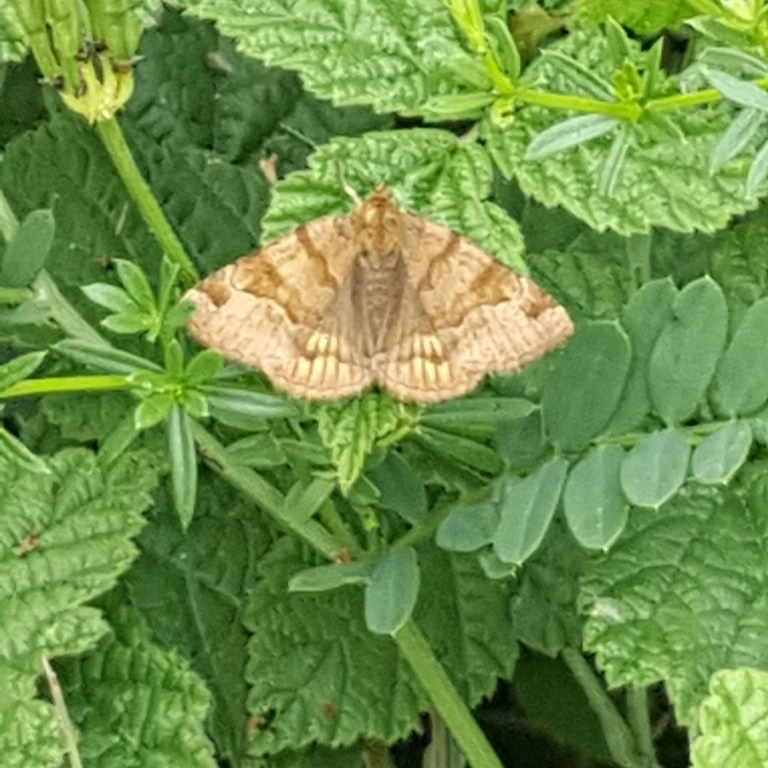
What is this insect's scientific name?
Euclidia glyphica
